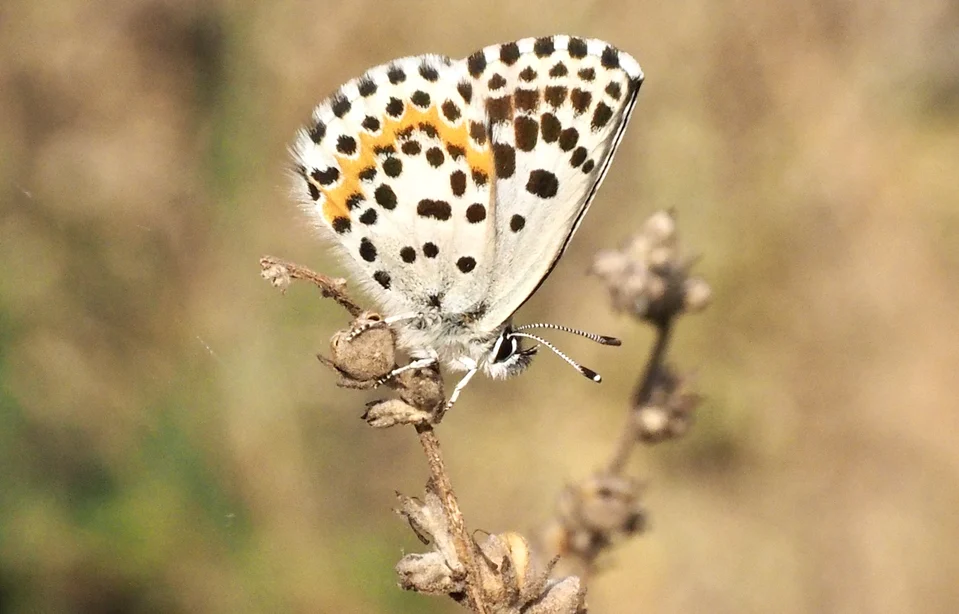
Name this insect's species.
Scolitantides orion
